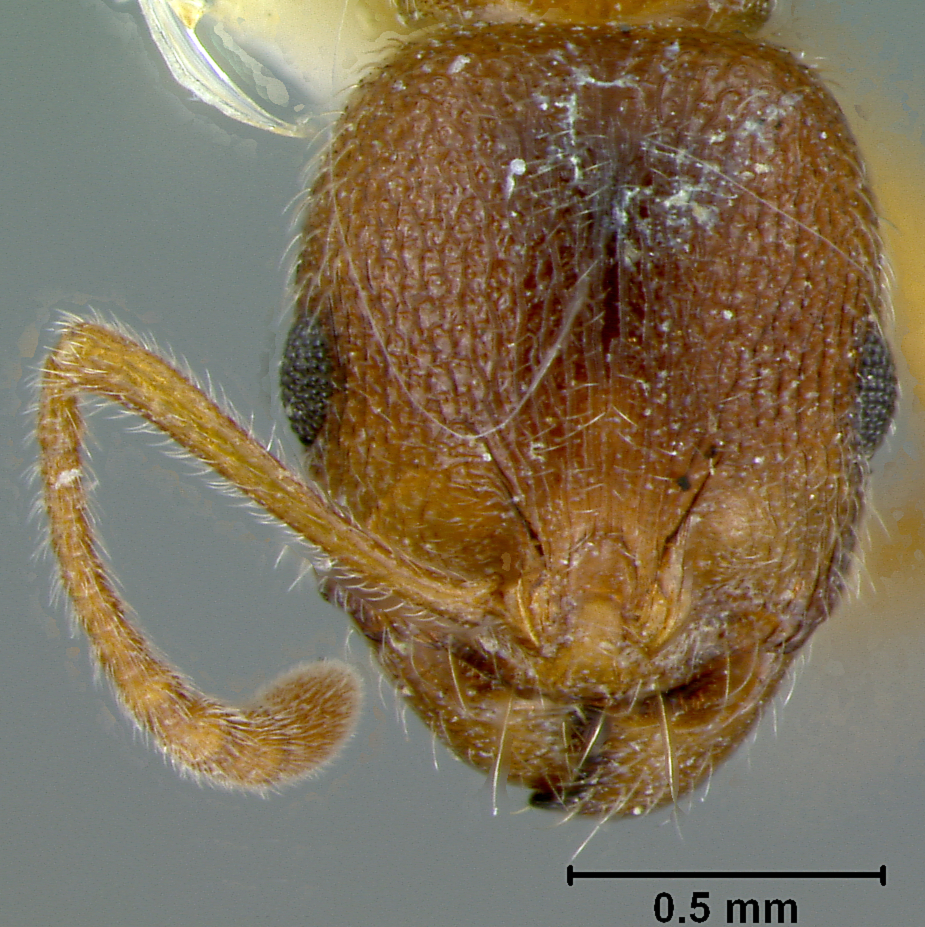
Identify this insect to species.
Stenamma carolinense
